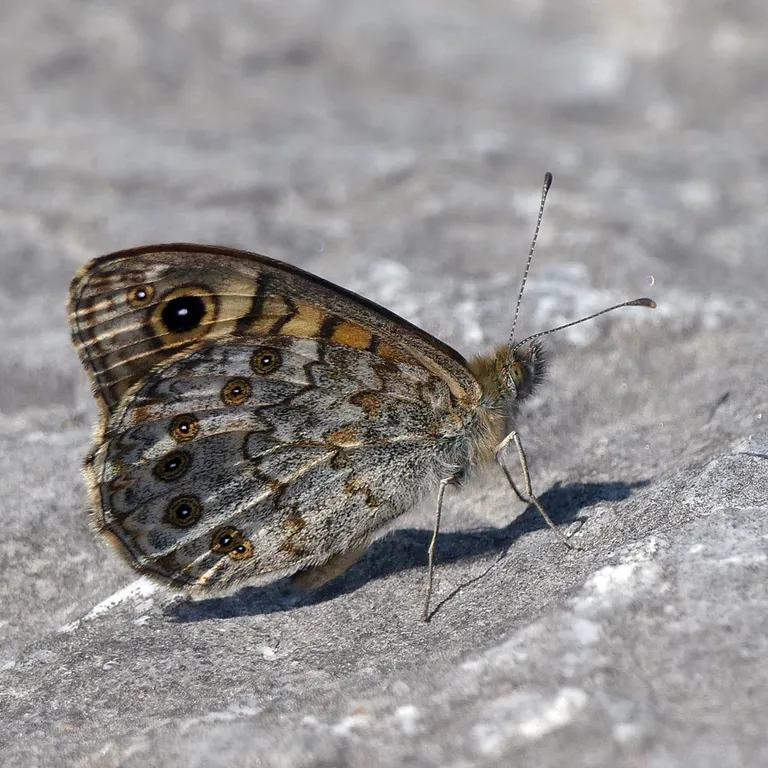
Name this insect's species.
Lasiommata megera (also Pararge megera)
